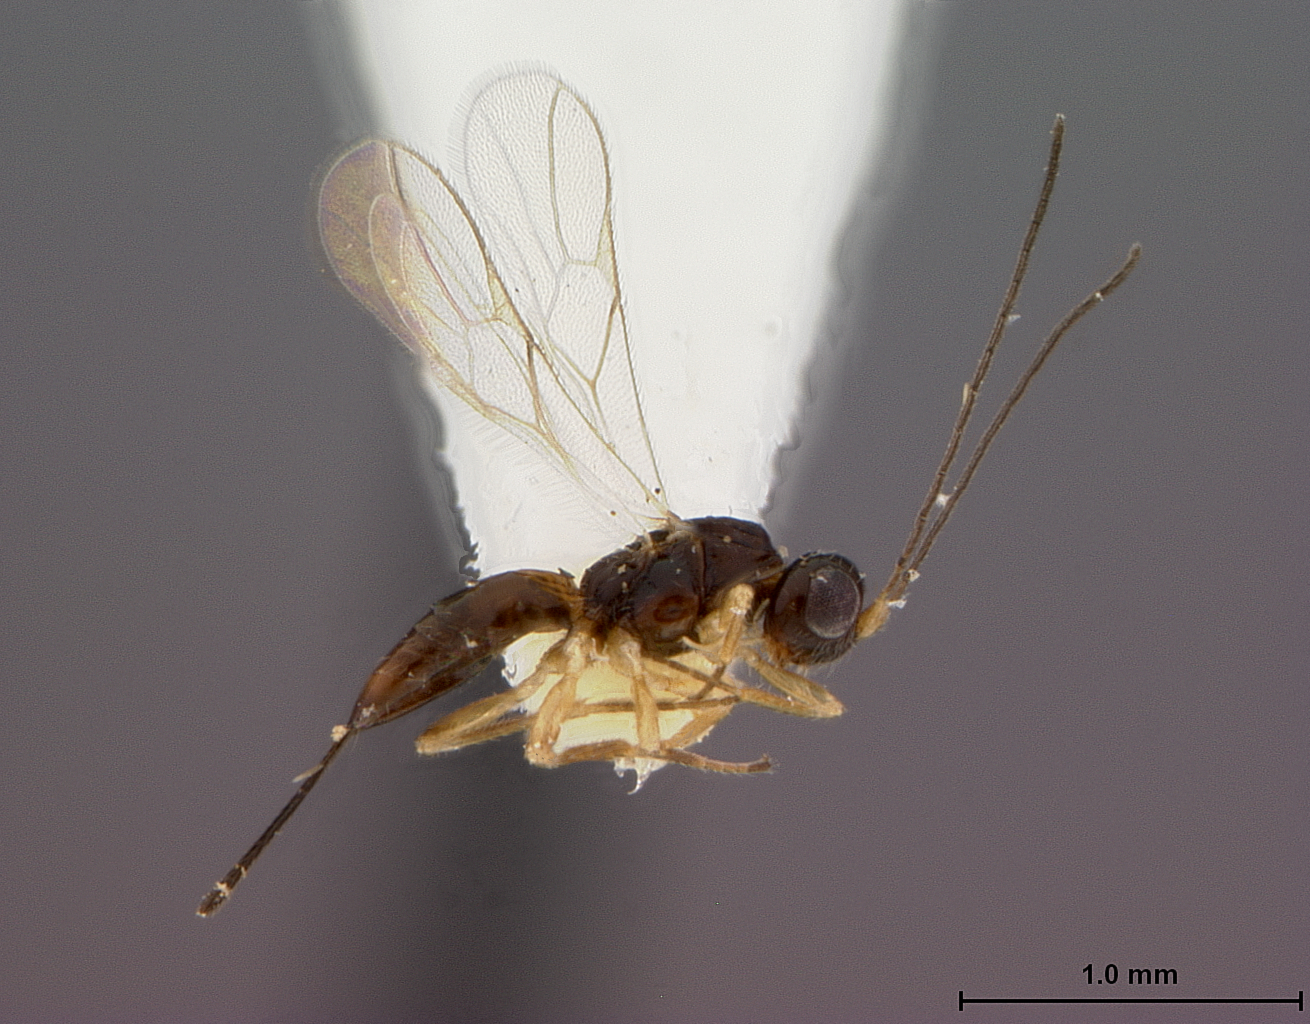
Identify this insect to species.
Ecphylus costaricensis
